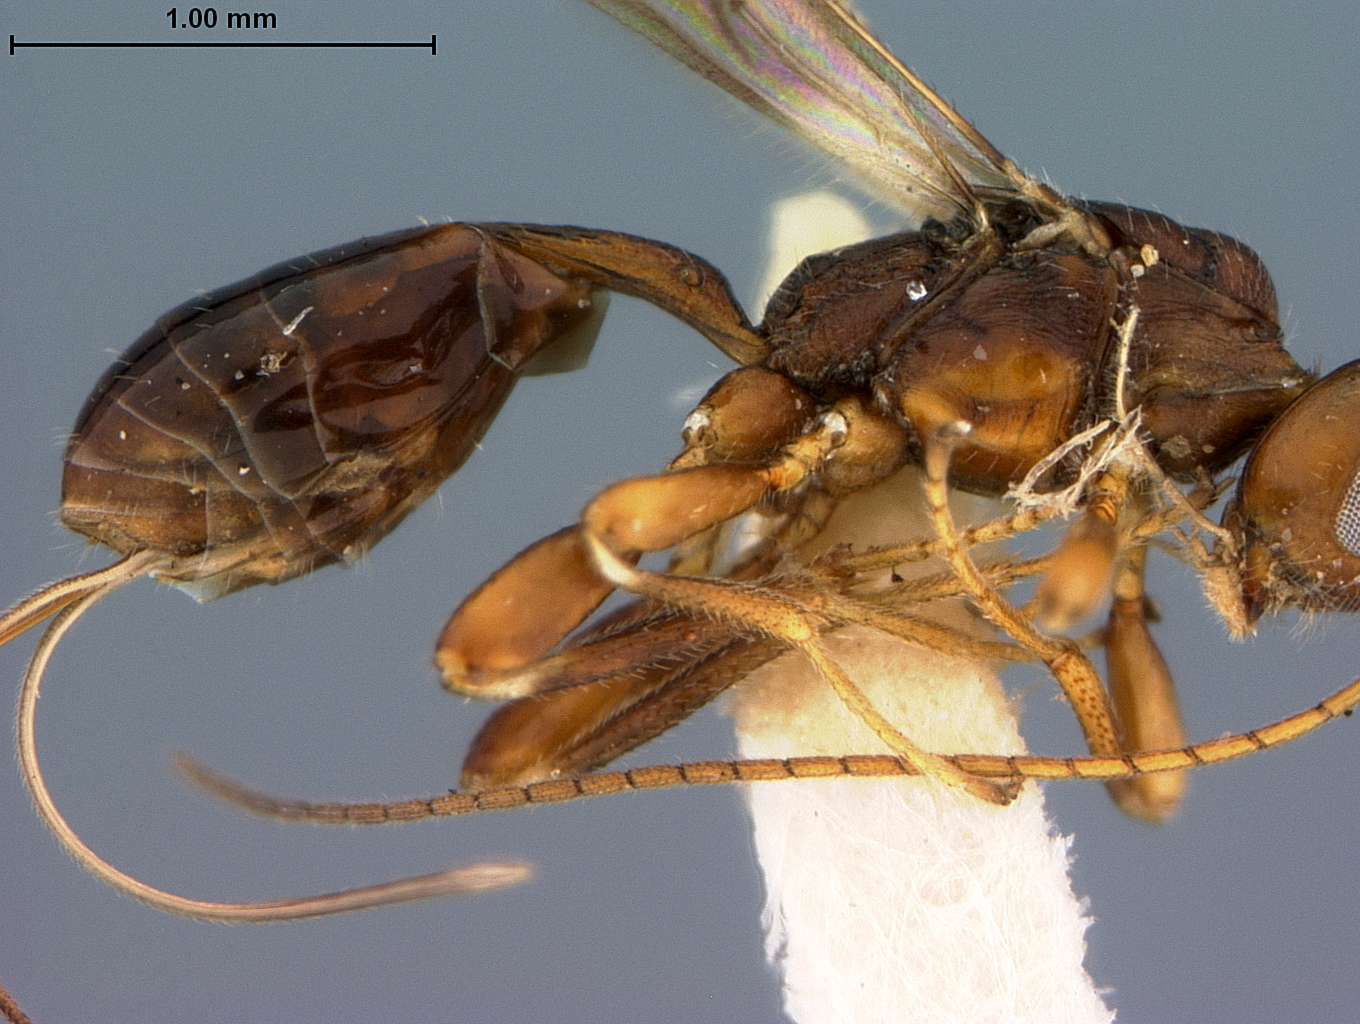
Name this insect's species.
Spathius benefactor
